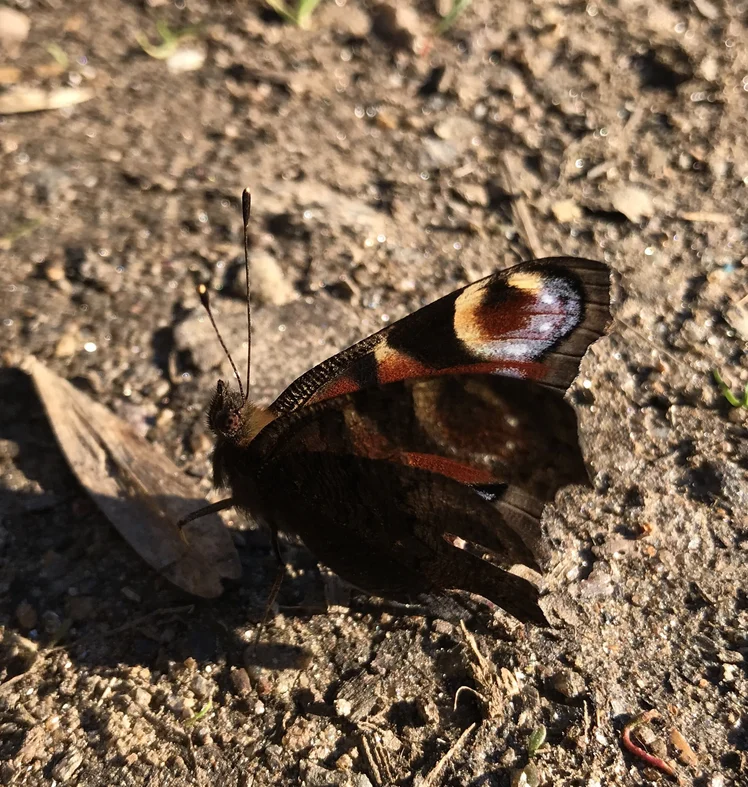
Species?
Aglais io
